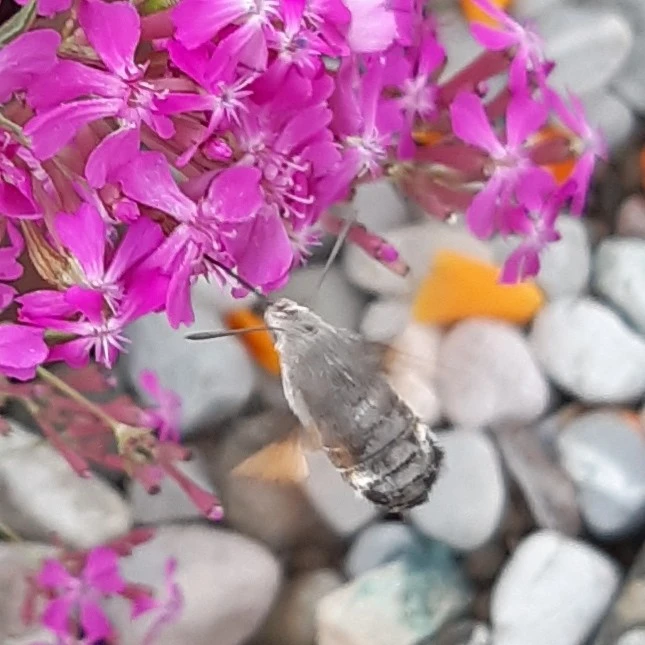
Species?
Macroglossum stellatarum
